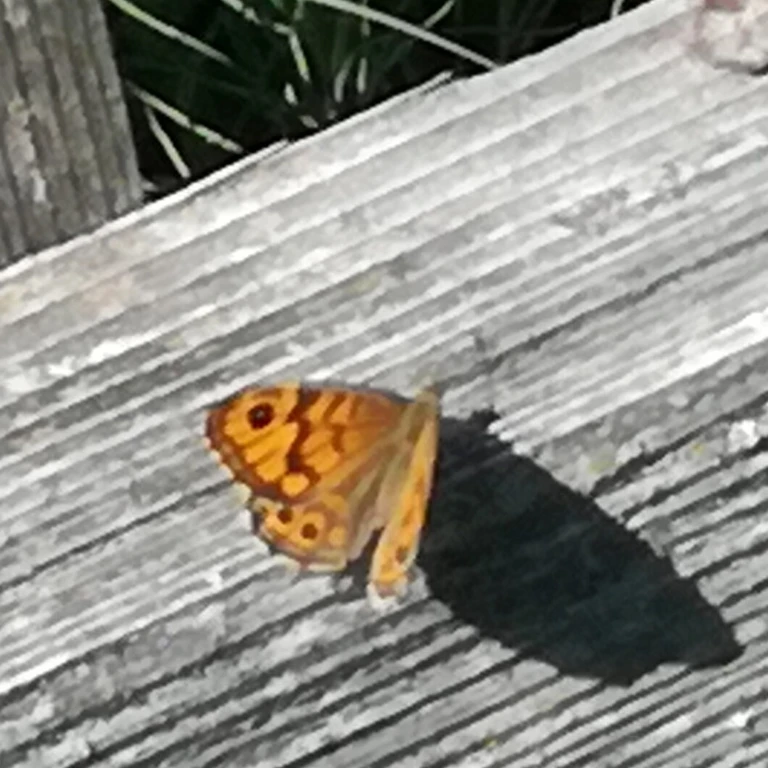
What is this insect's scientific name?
Lasiommata megera (also Pararge megera)
